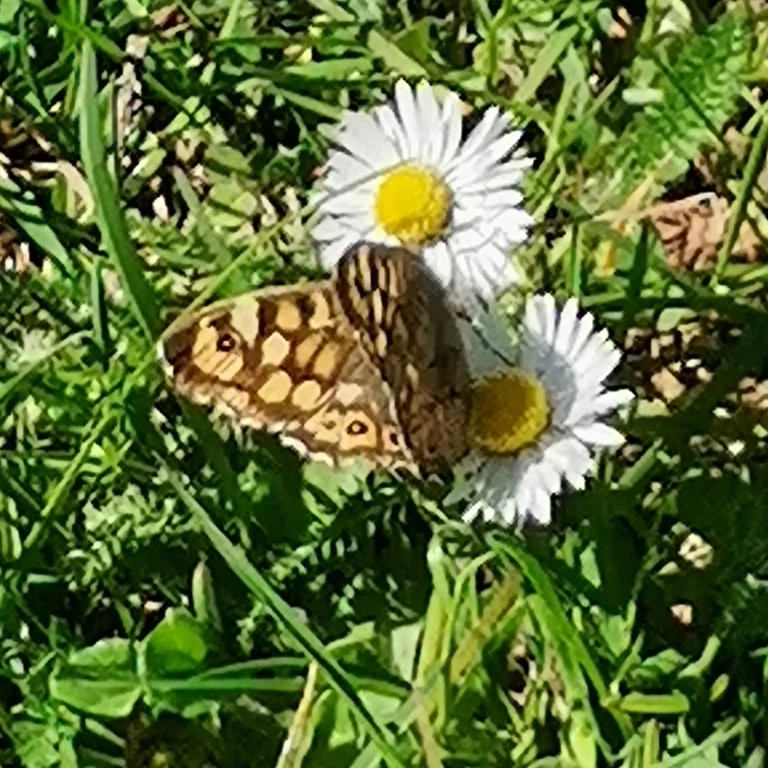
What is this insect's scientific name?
Pararge aegeria
